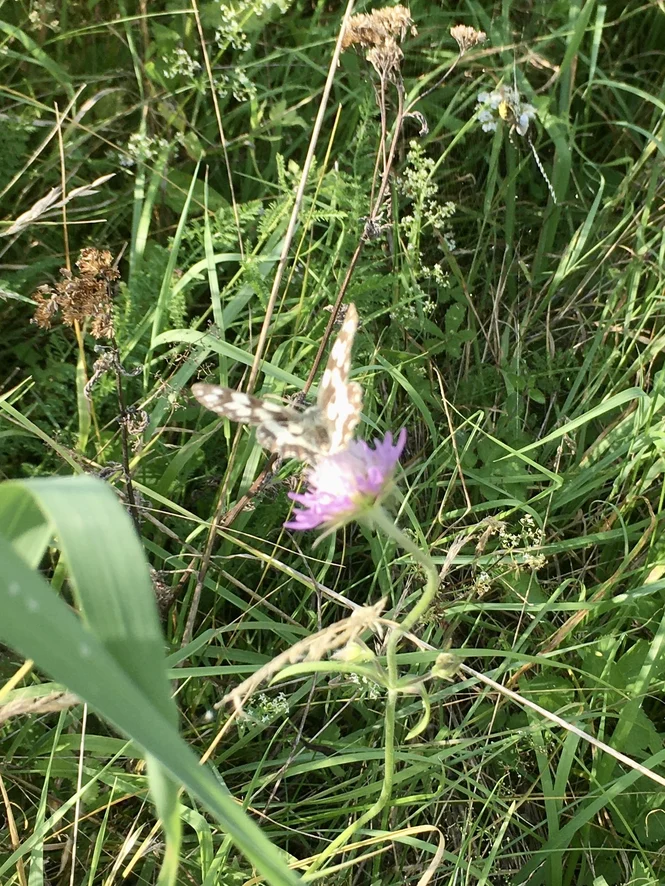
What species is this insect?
Melanargia galathea
